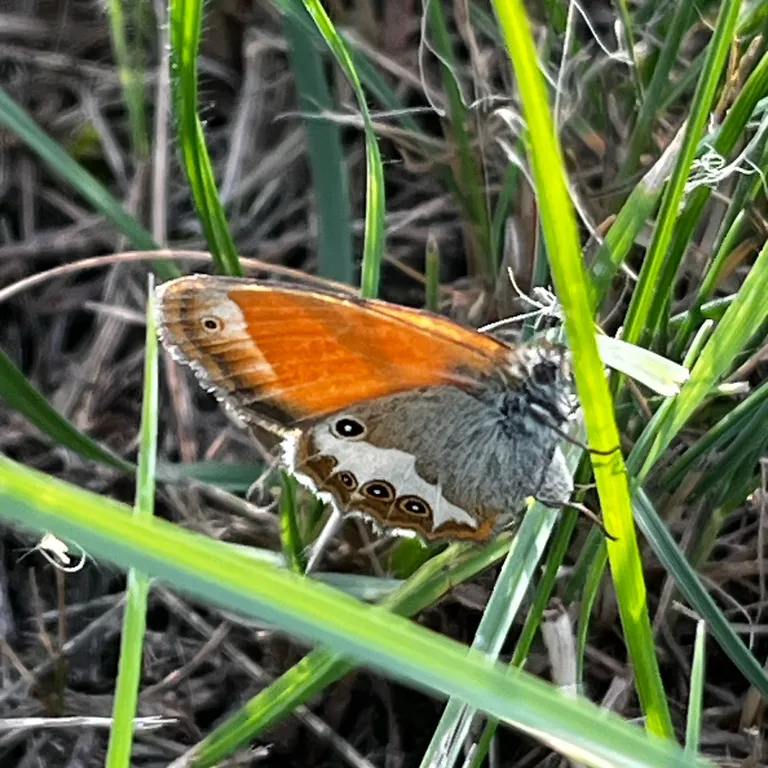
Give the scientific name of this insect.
Coenonympha arcania
